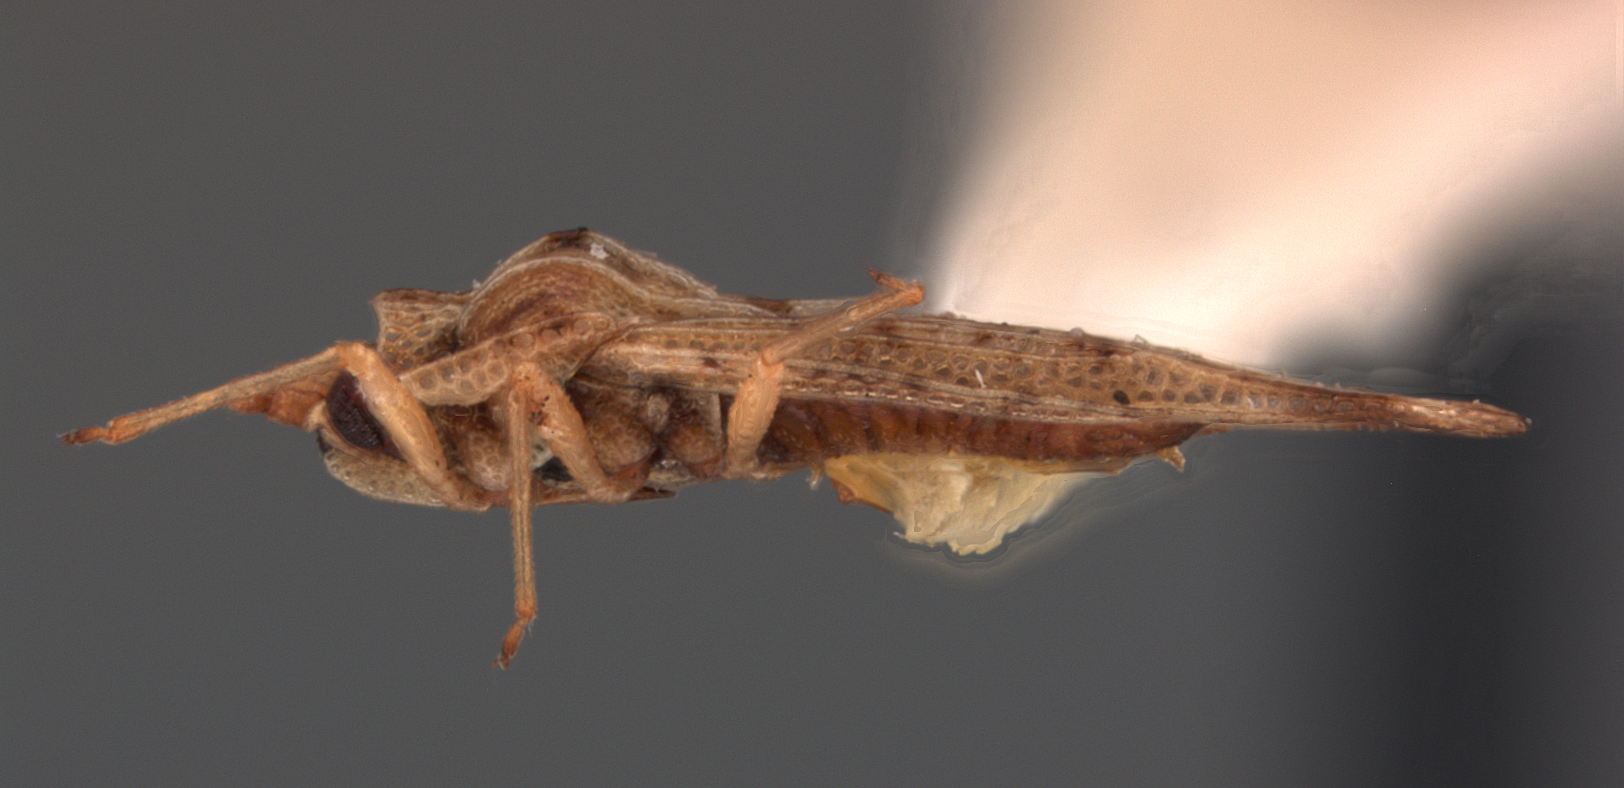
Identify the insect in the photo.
Tingis perkensi
